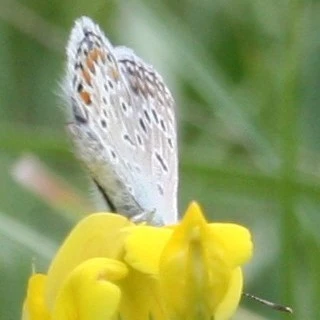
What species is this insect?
Polyommatus icarus
